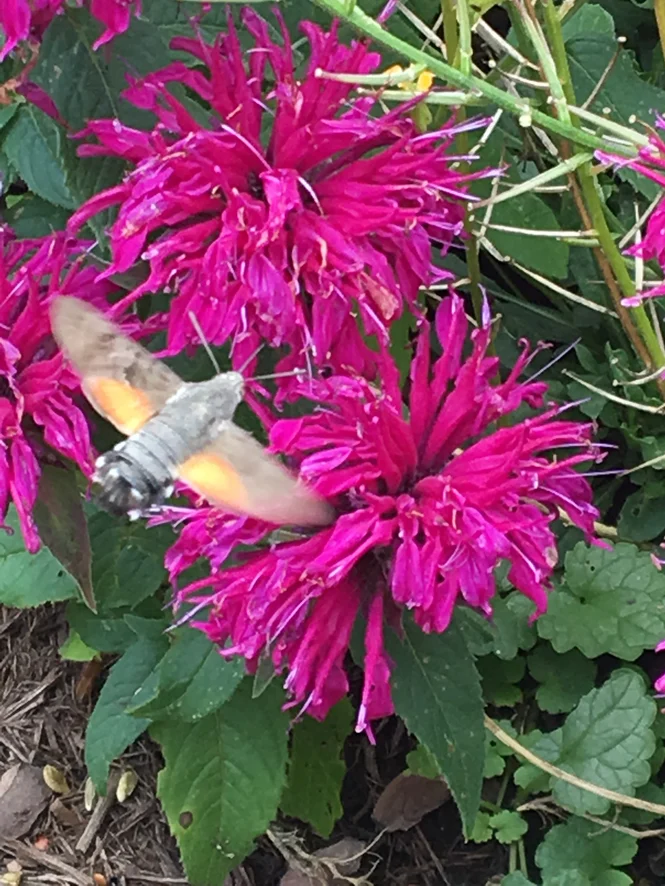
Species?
Macroglossum stellatarum
